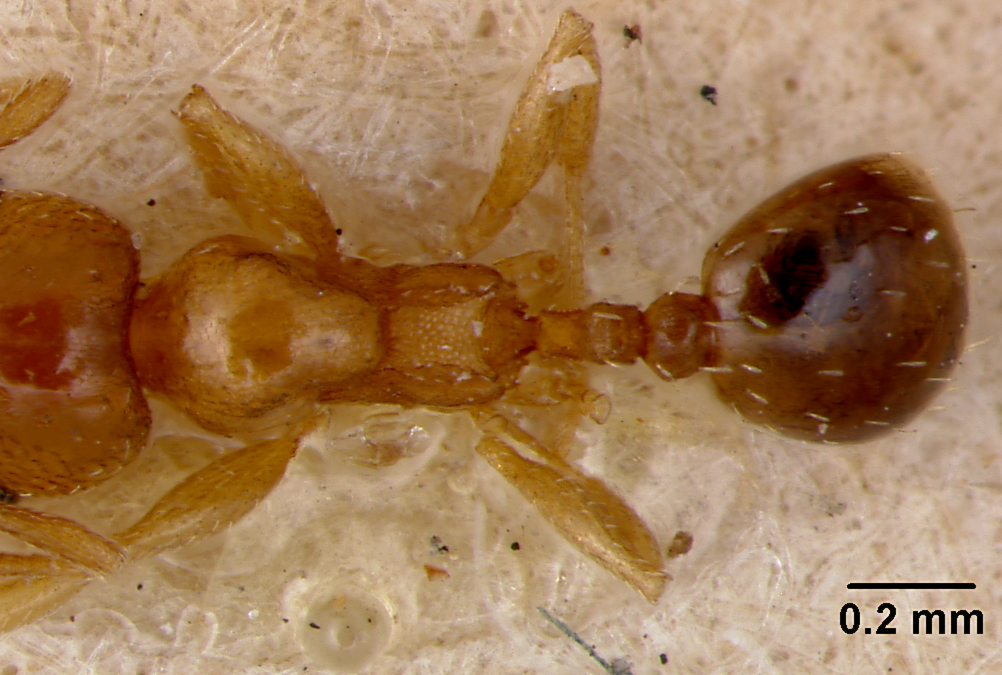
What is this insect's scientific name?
Pheidole sitarches
